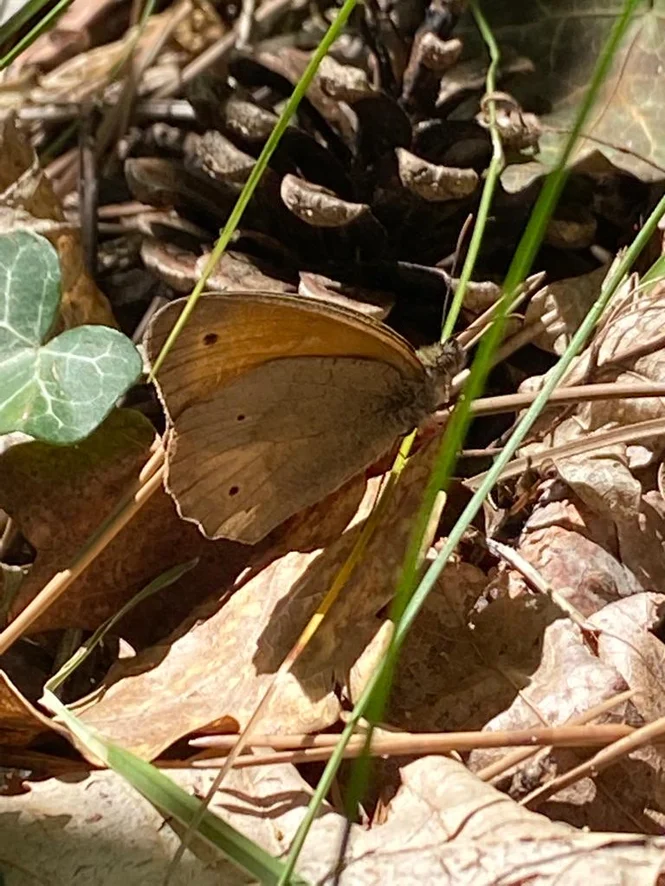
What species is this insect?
Maniola jurtina
